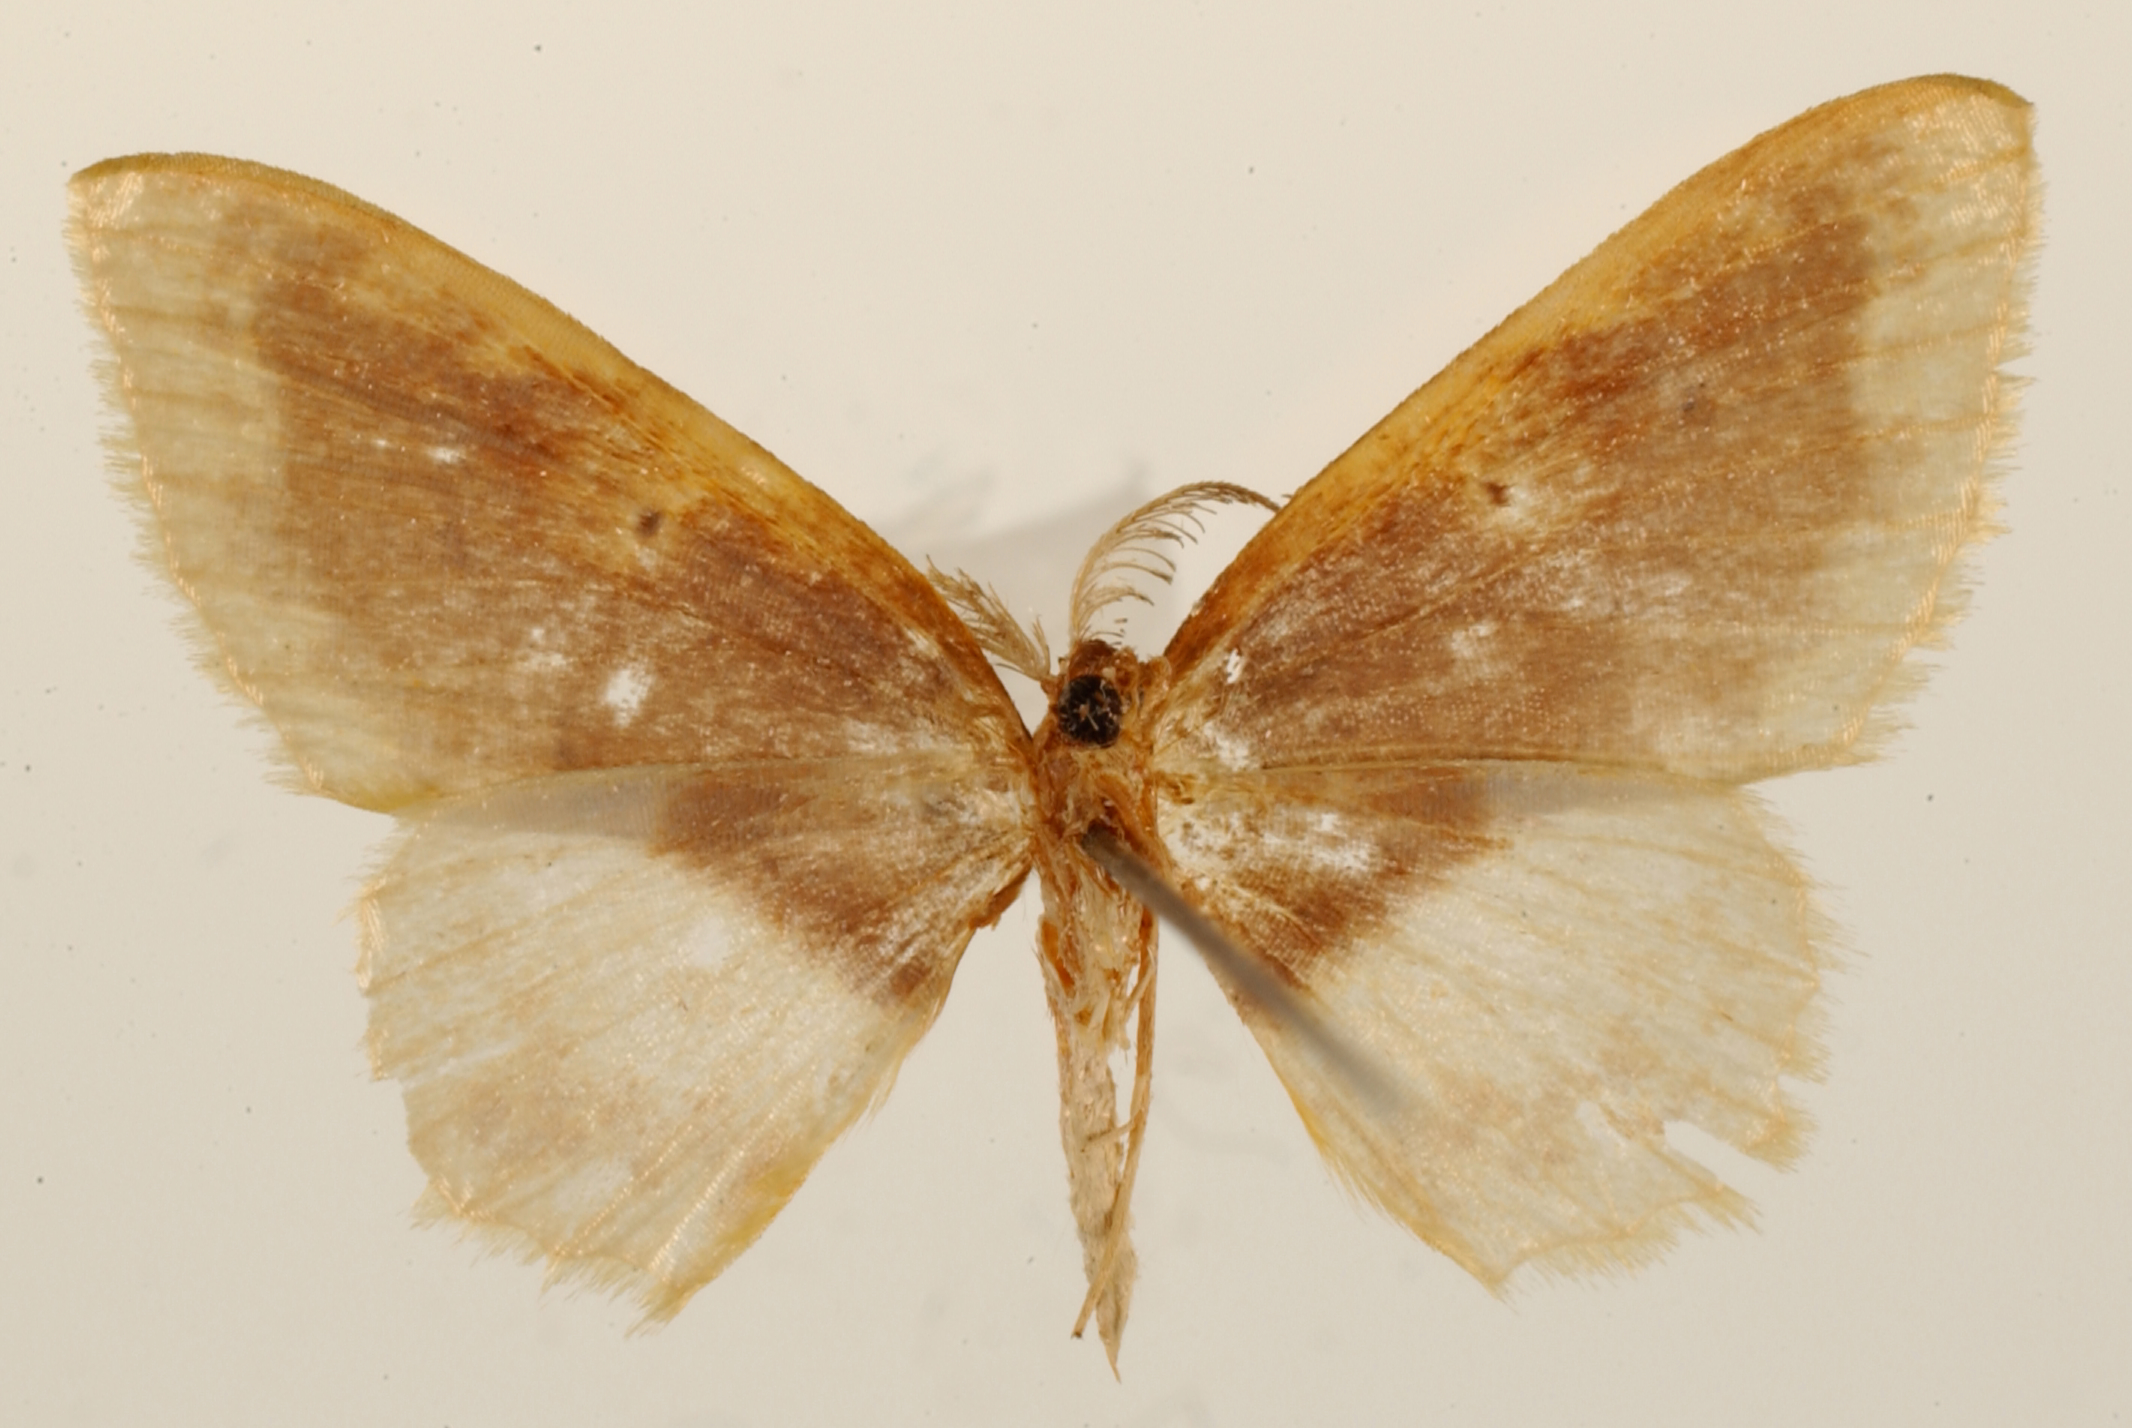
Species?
Cambogia oculata
